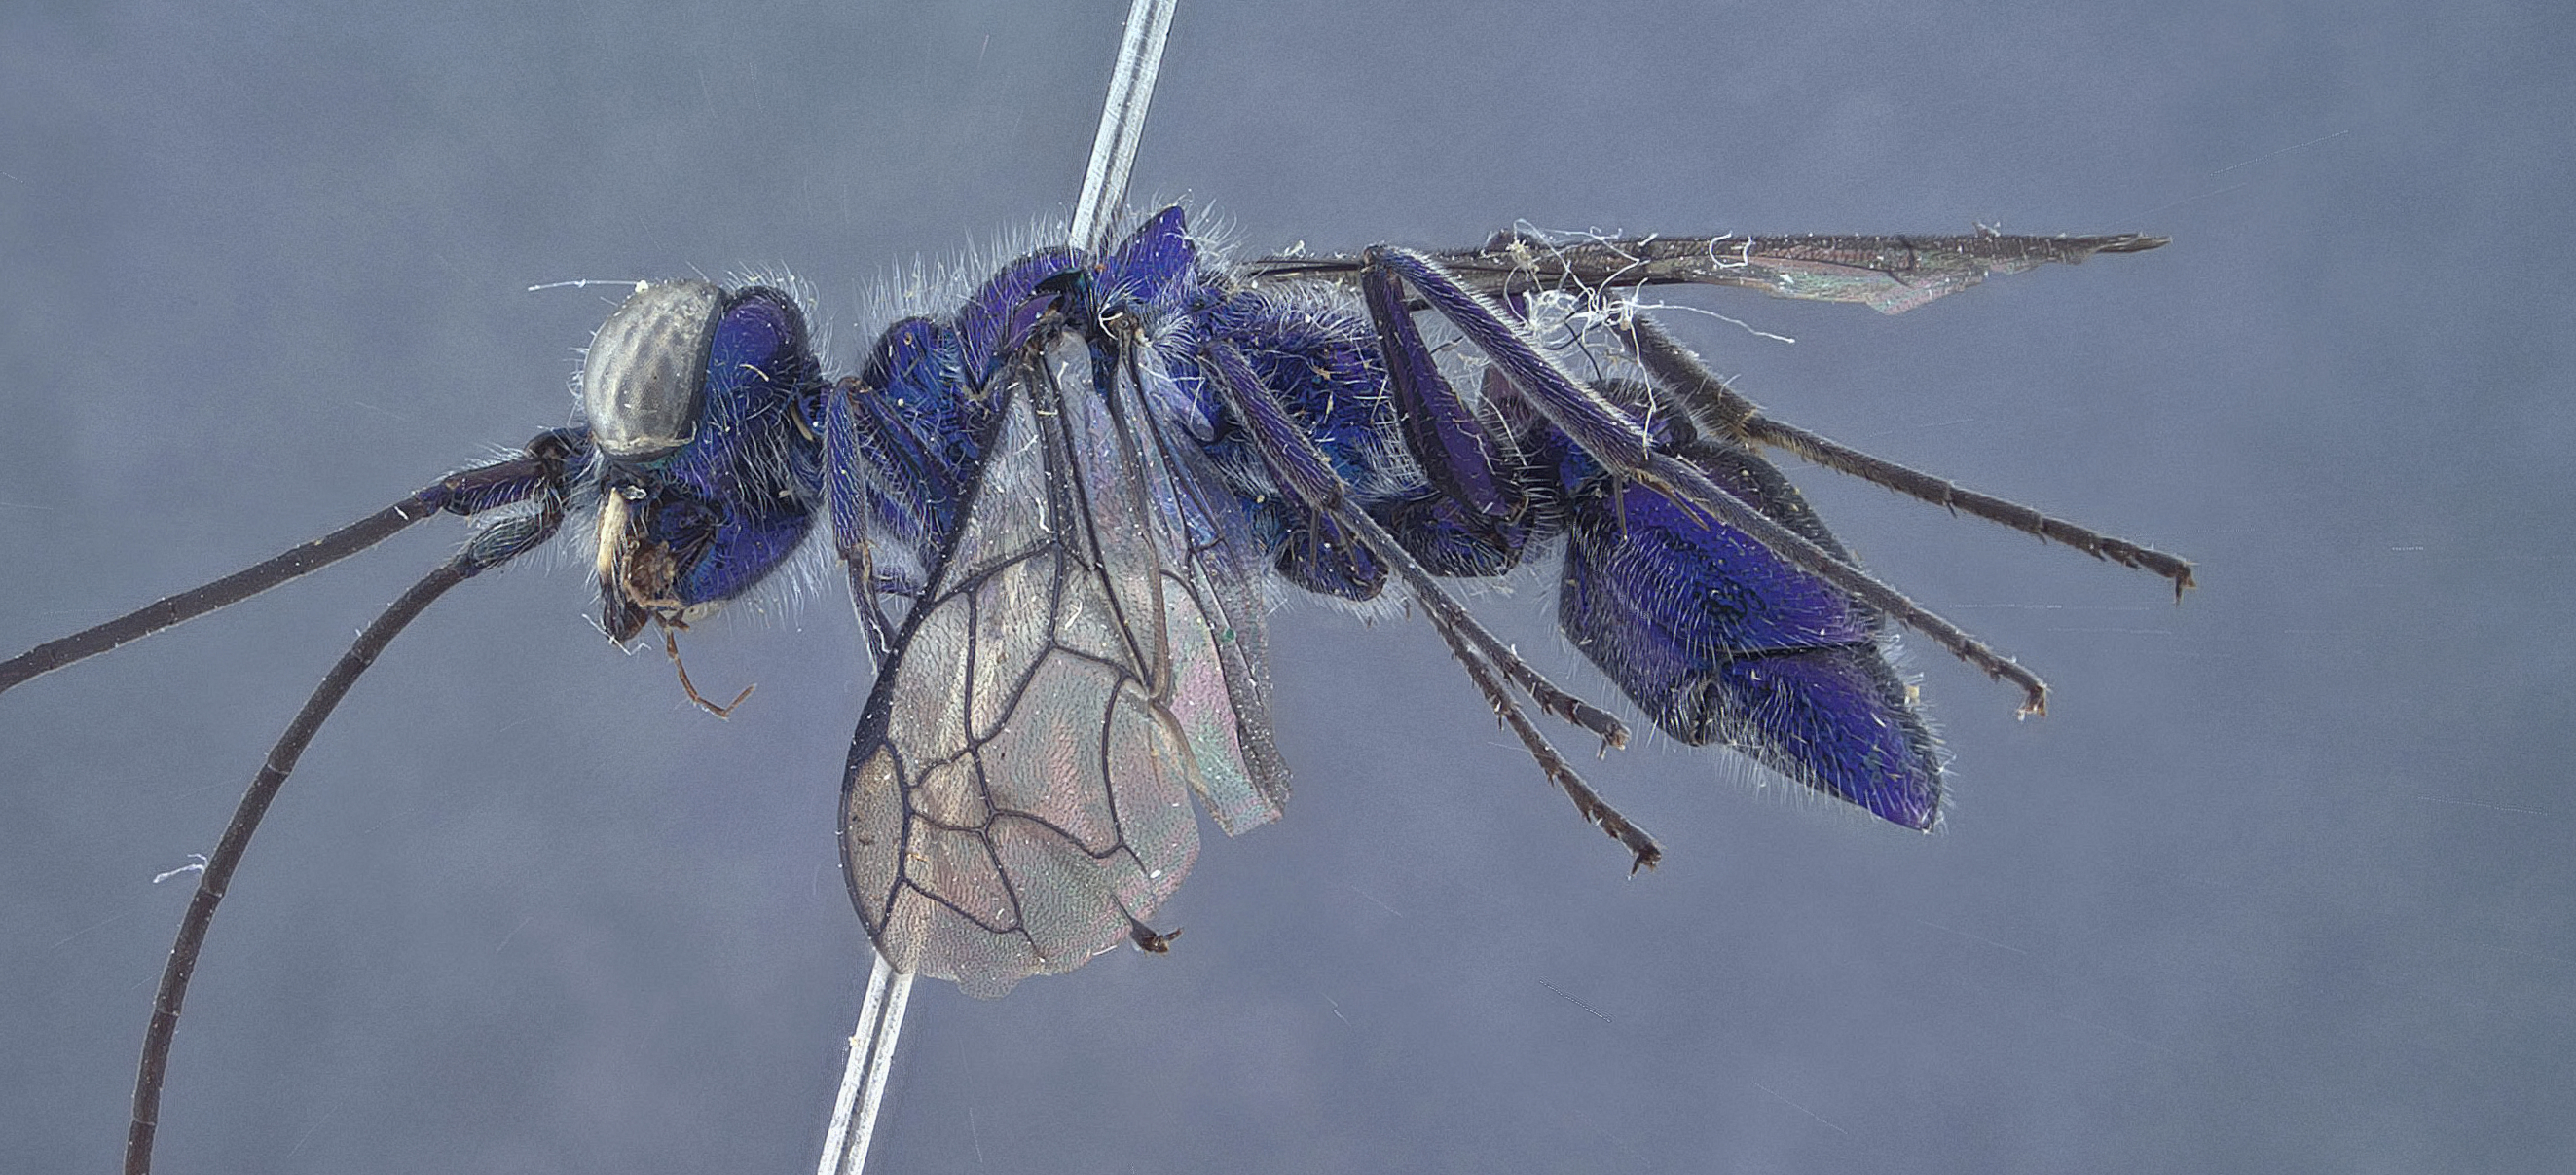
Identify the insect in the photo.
Trirogma regalis
